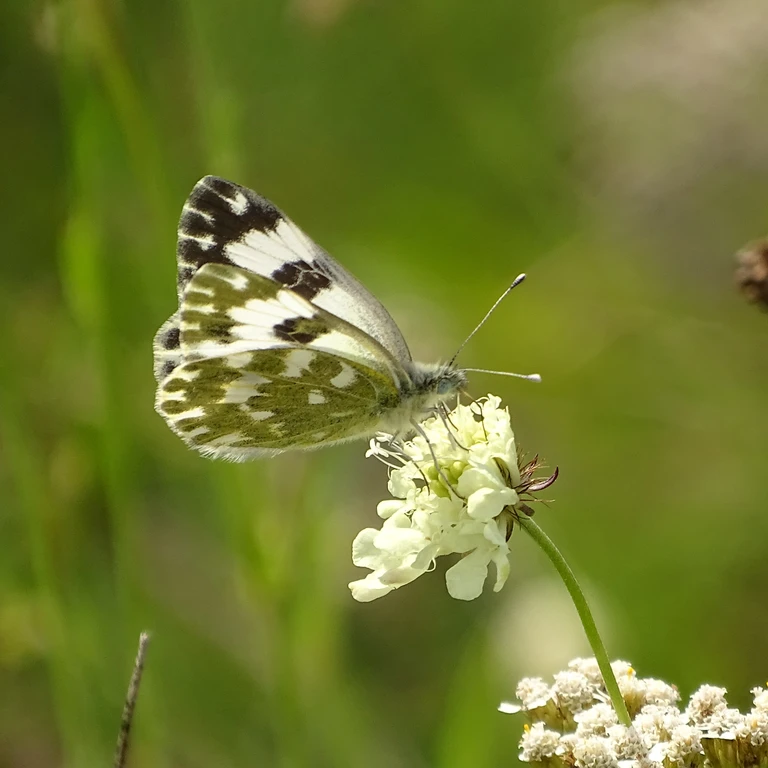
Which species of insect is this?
Pontia edusa
